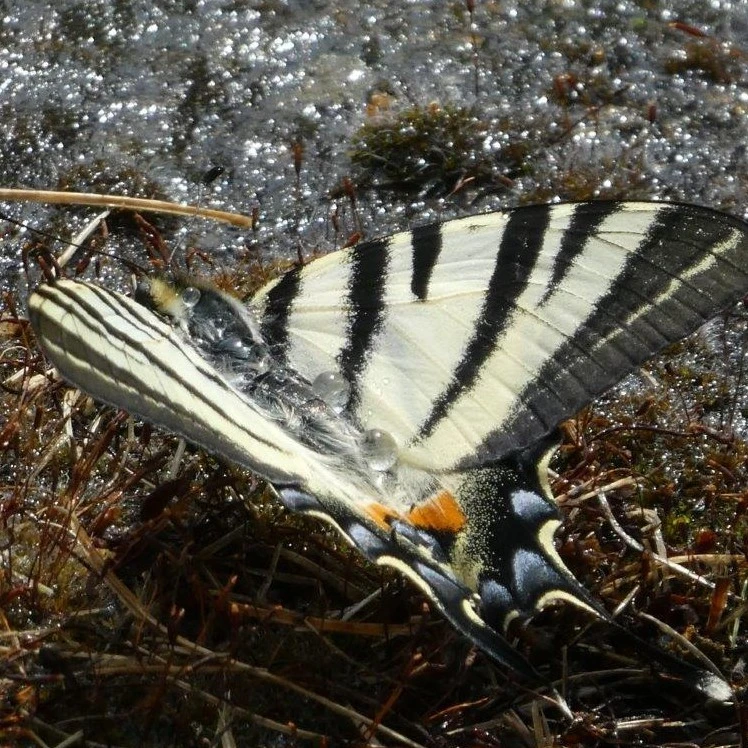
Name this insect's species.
Iphiclides podalirius
